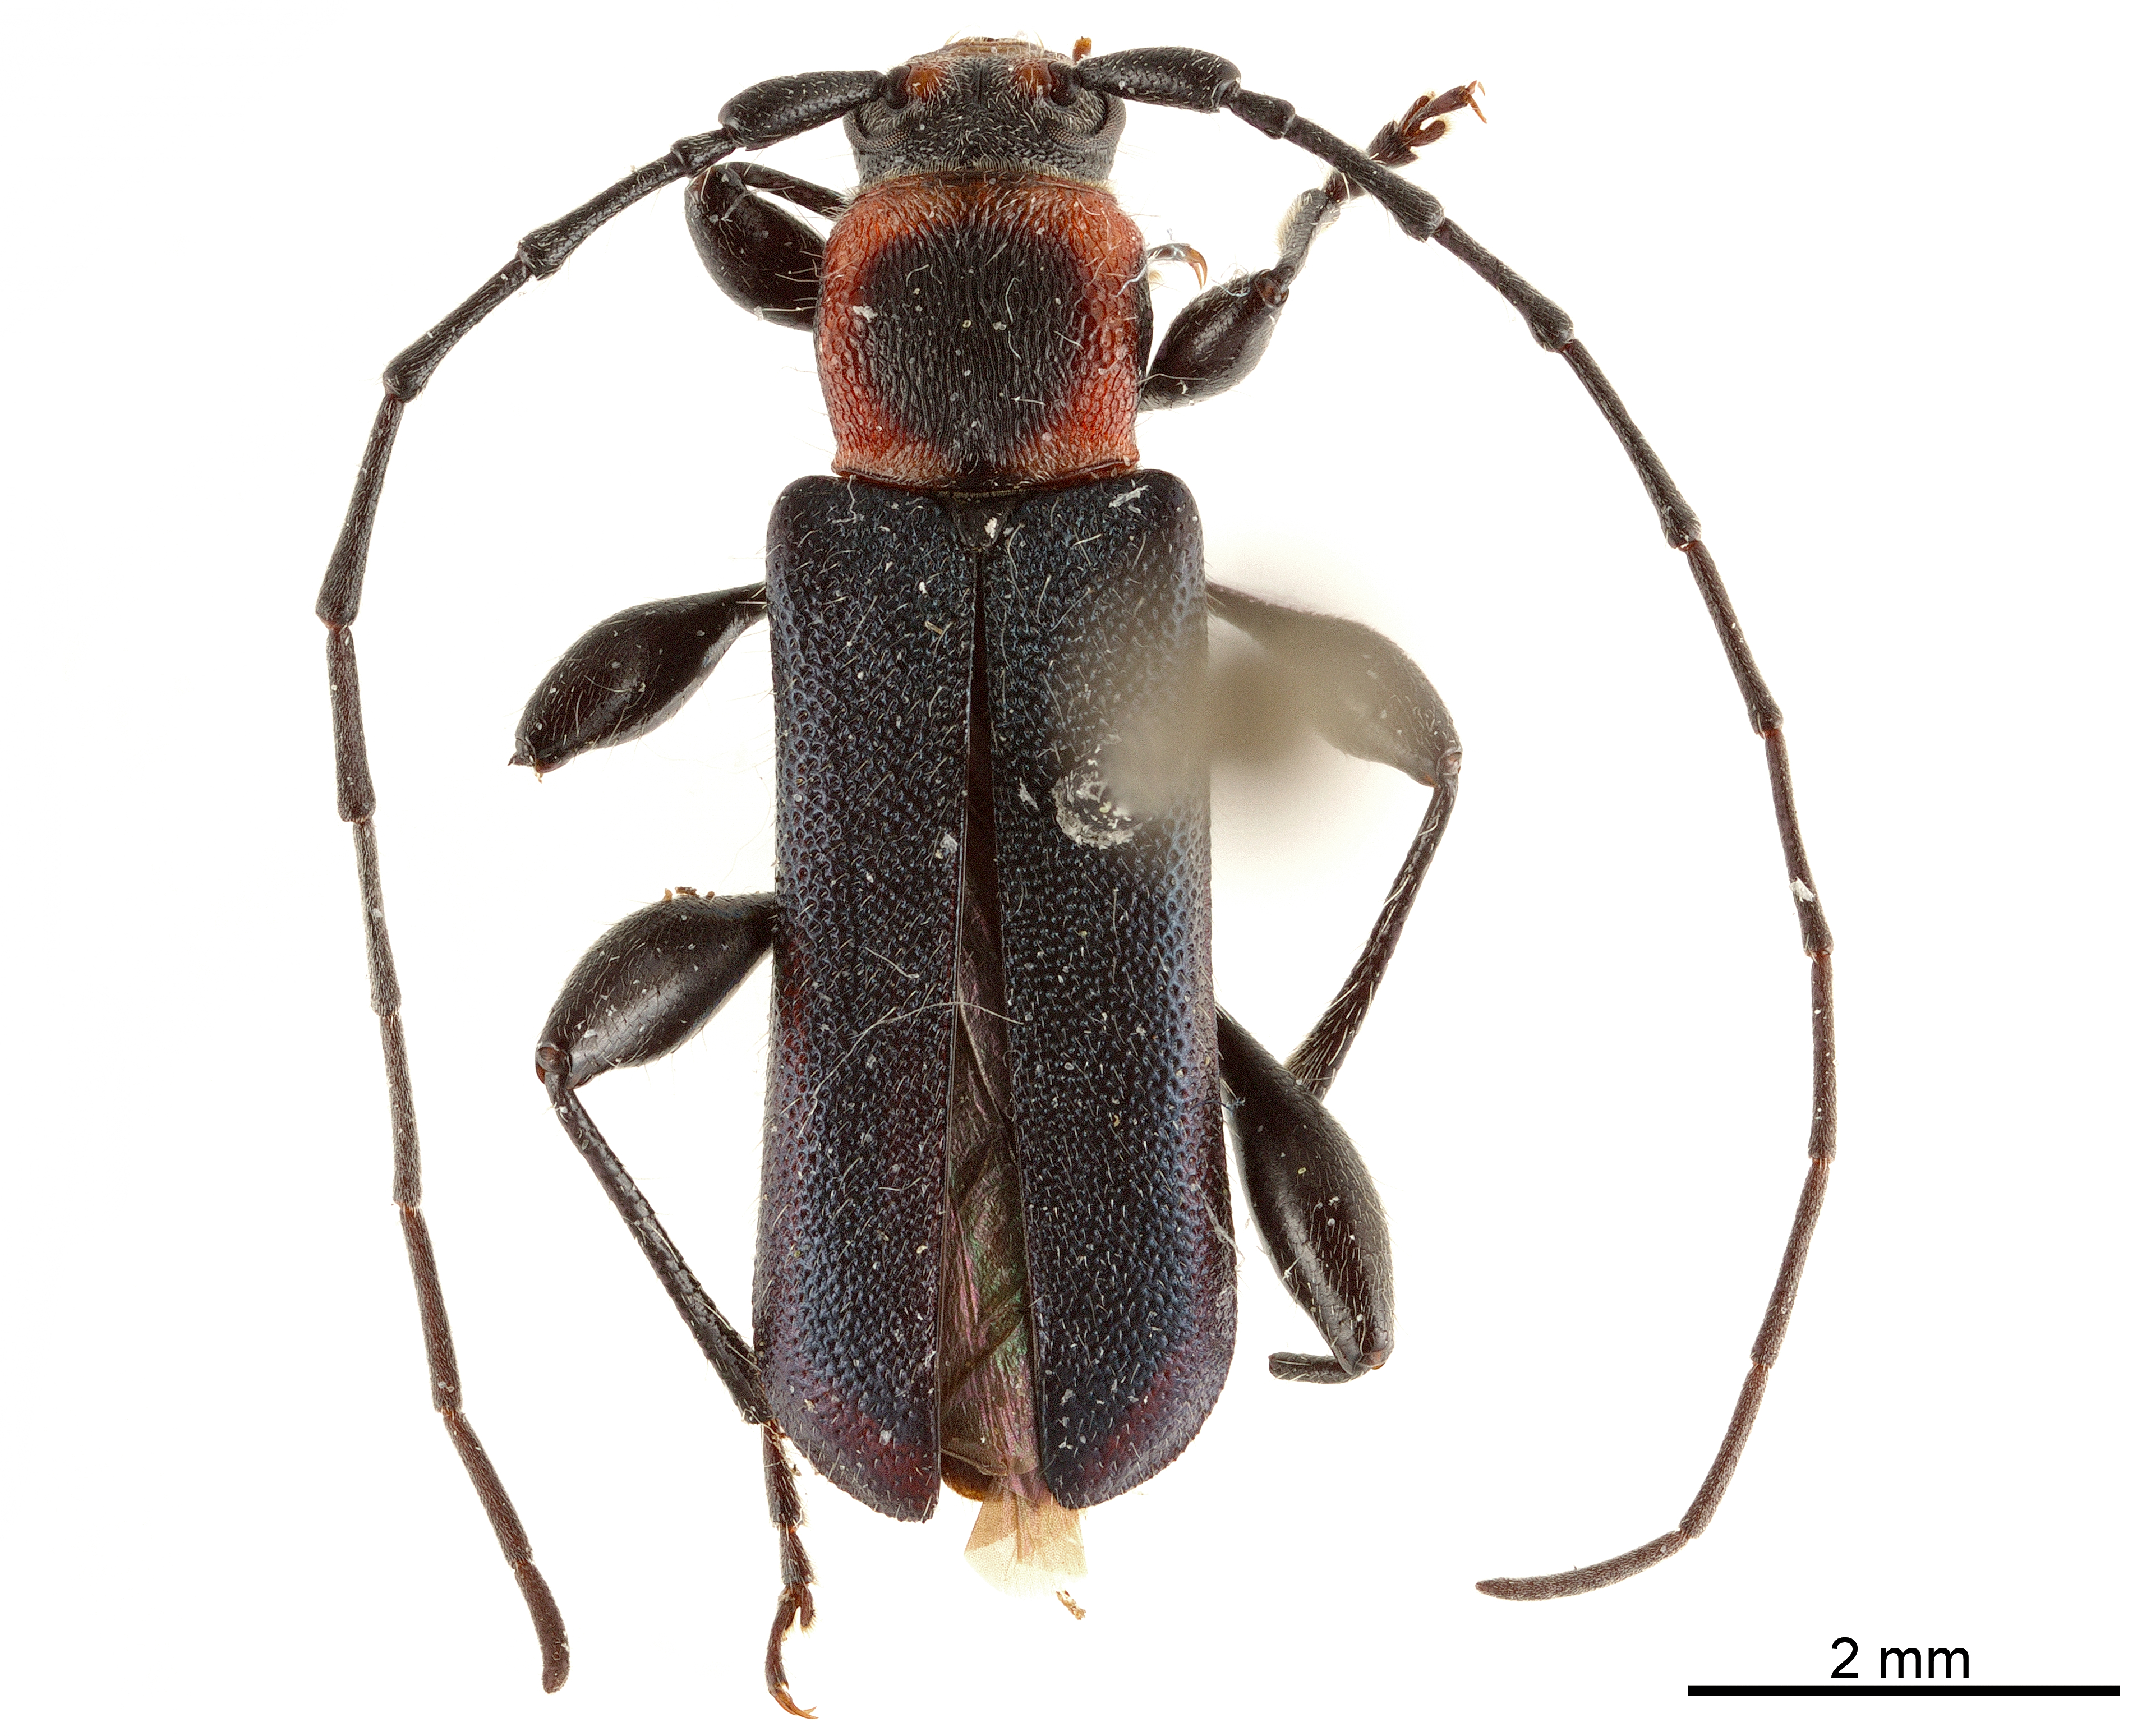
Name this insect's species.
Callideriphus grossipes
